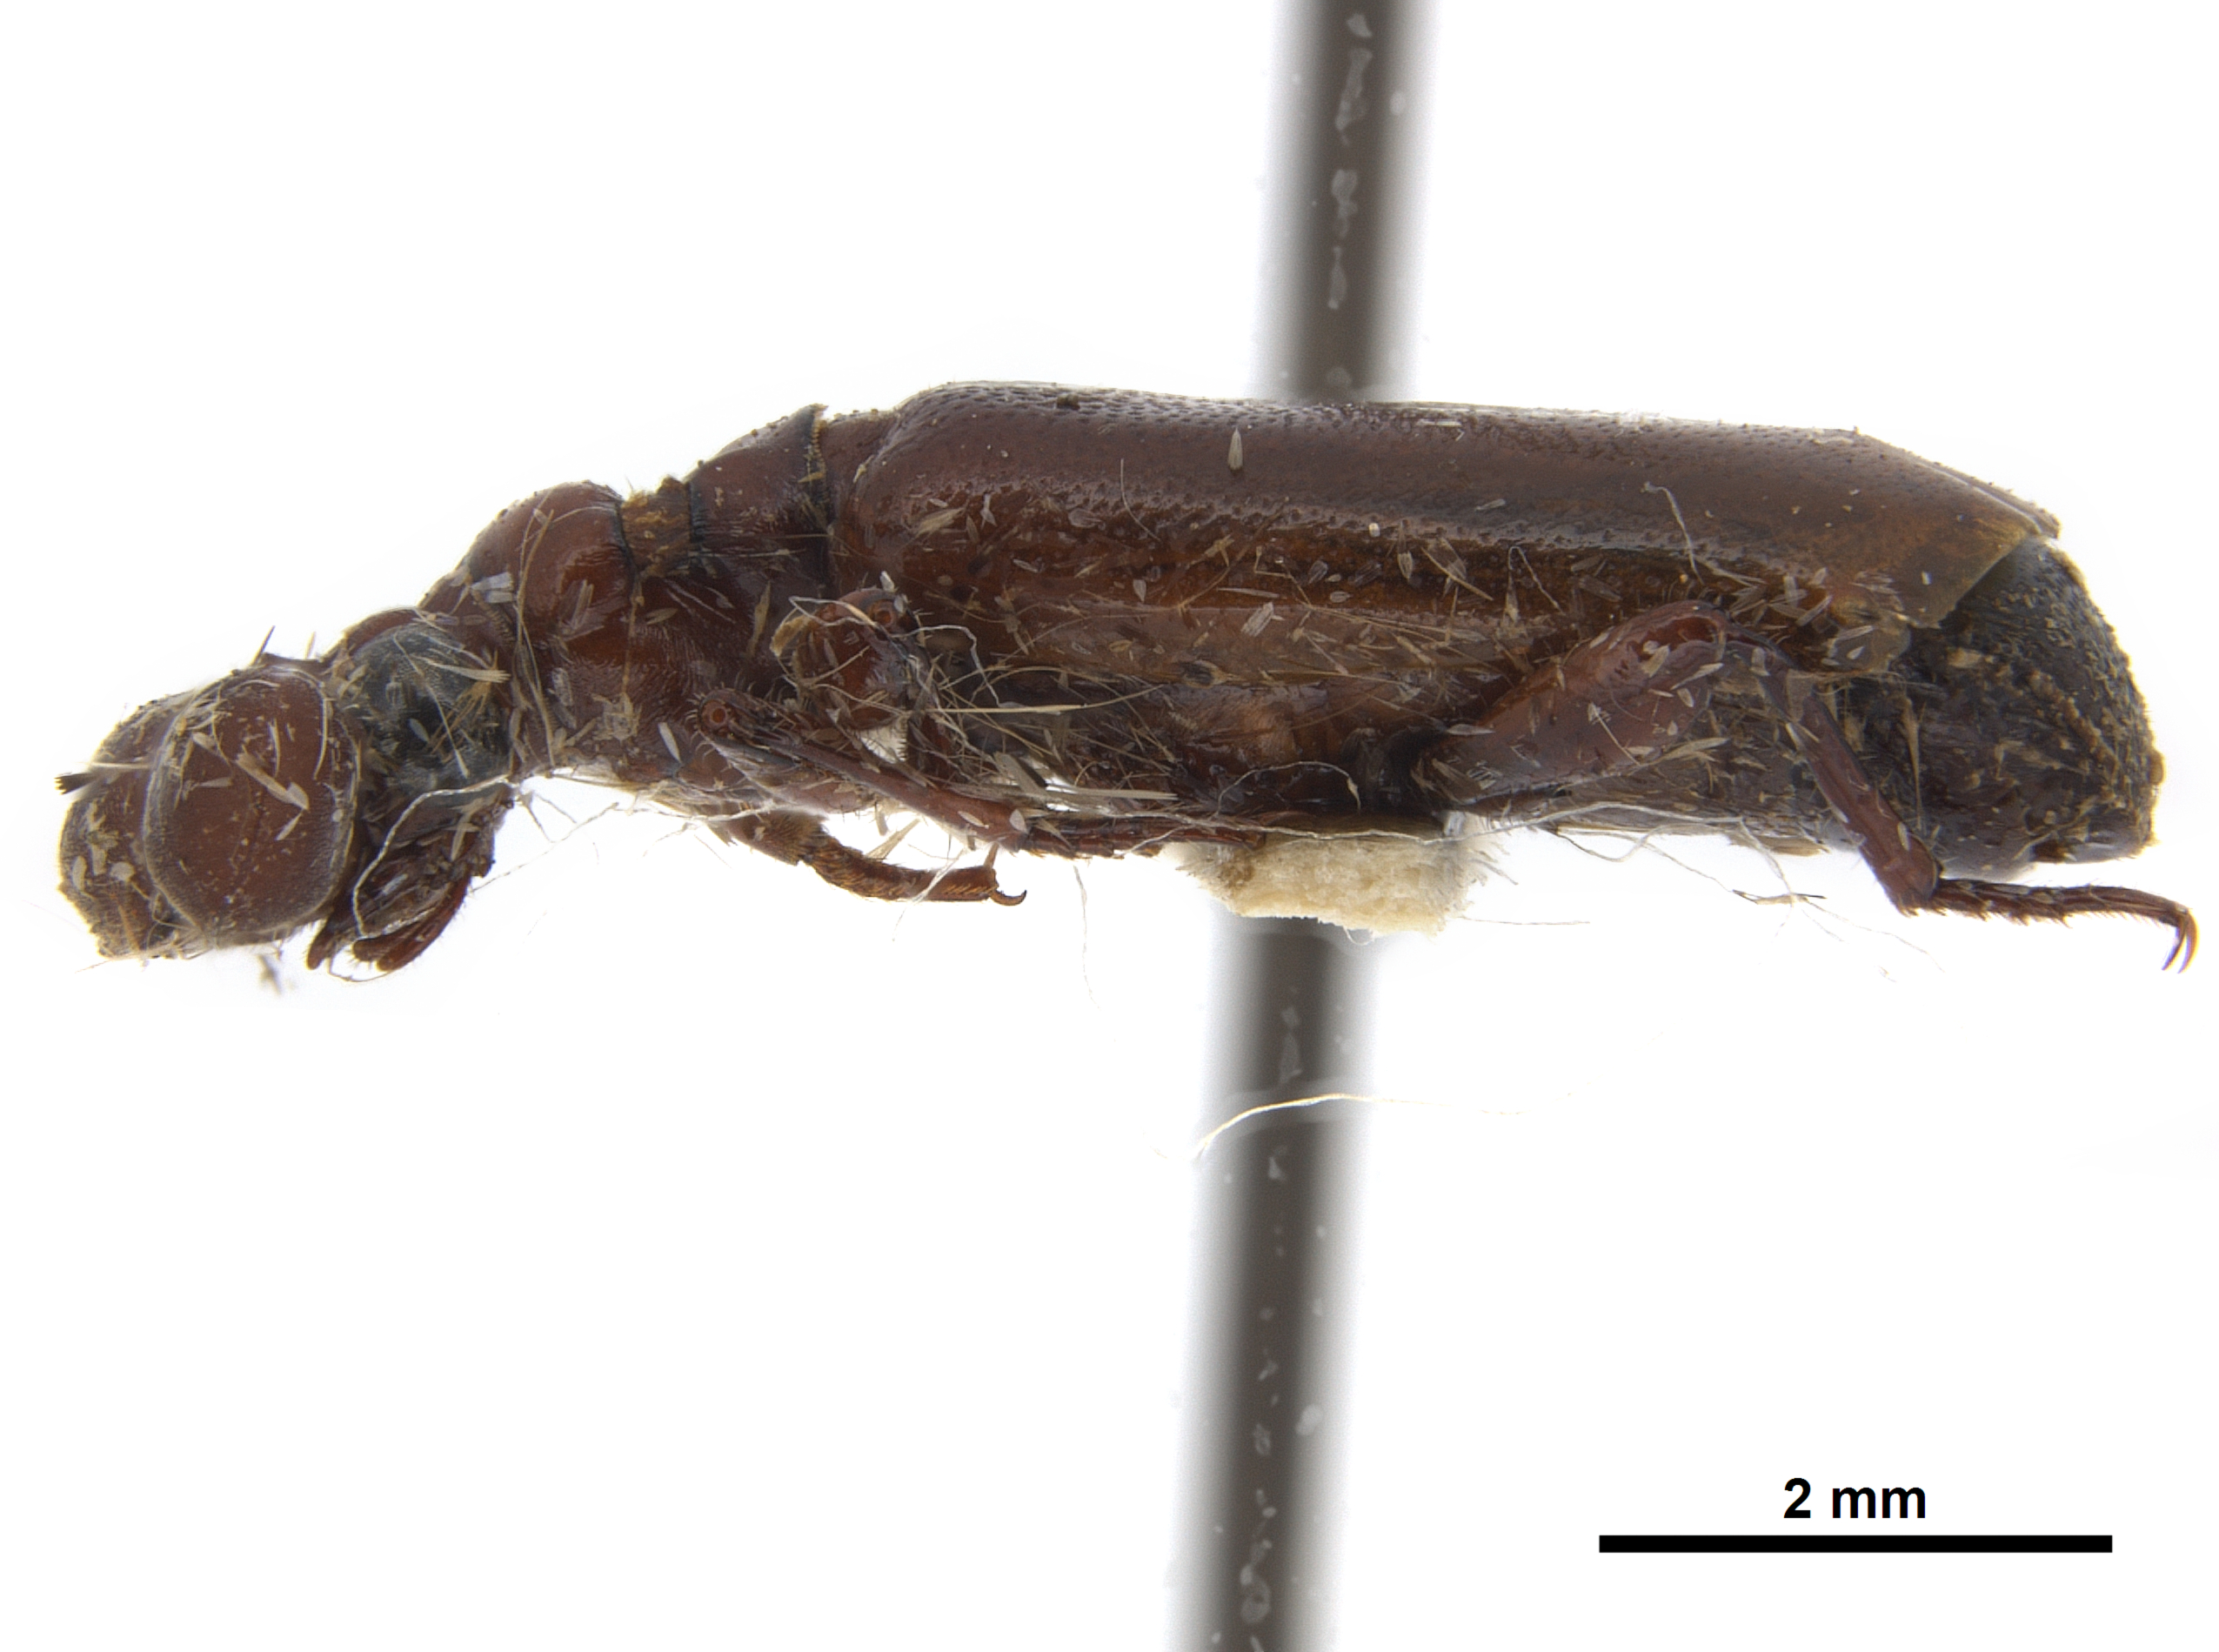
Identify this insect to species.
Paussus cridae
